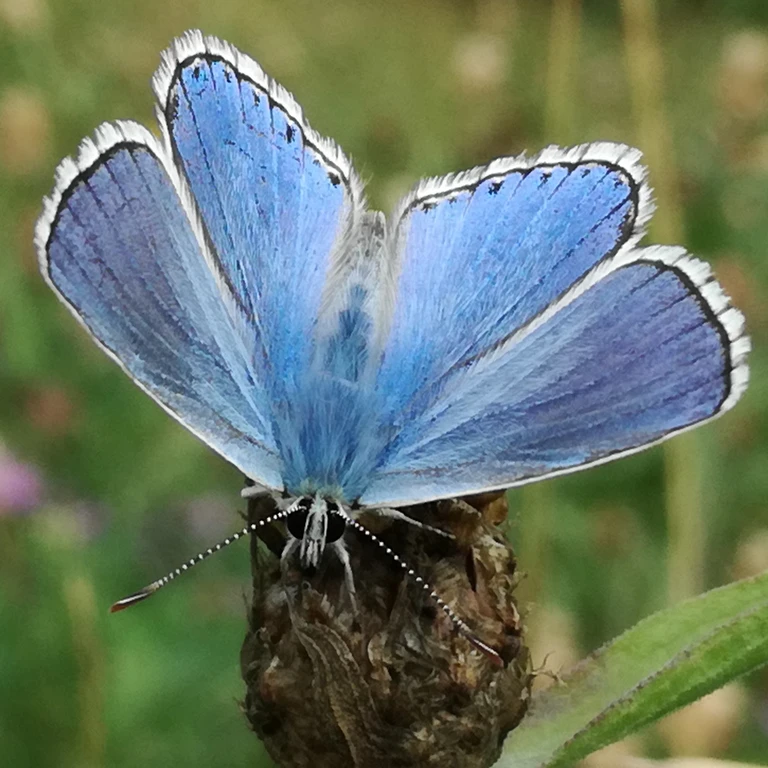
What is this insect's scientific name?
Lysandra bellargus
